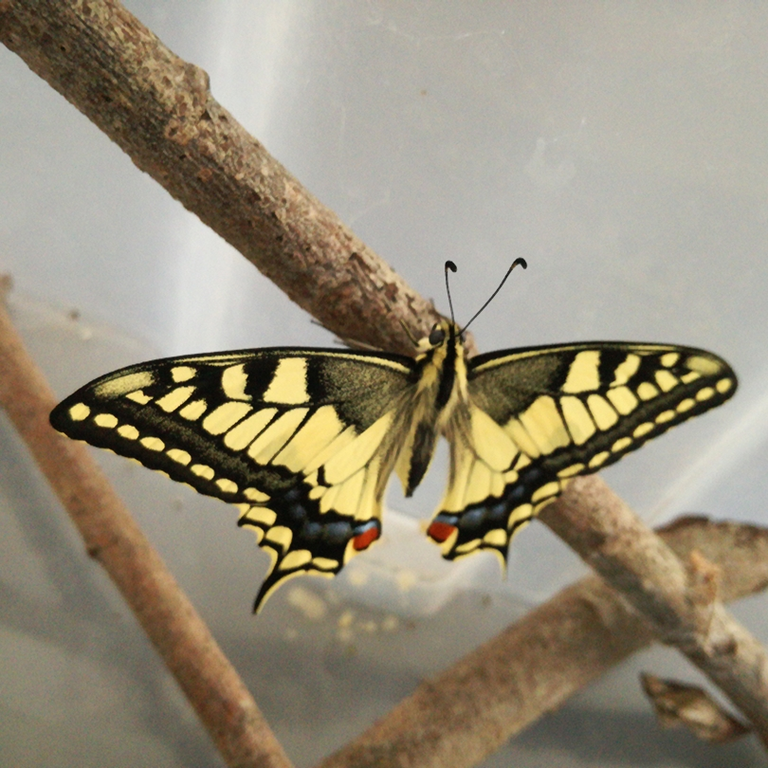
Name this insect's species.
Papilio machaon
